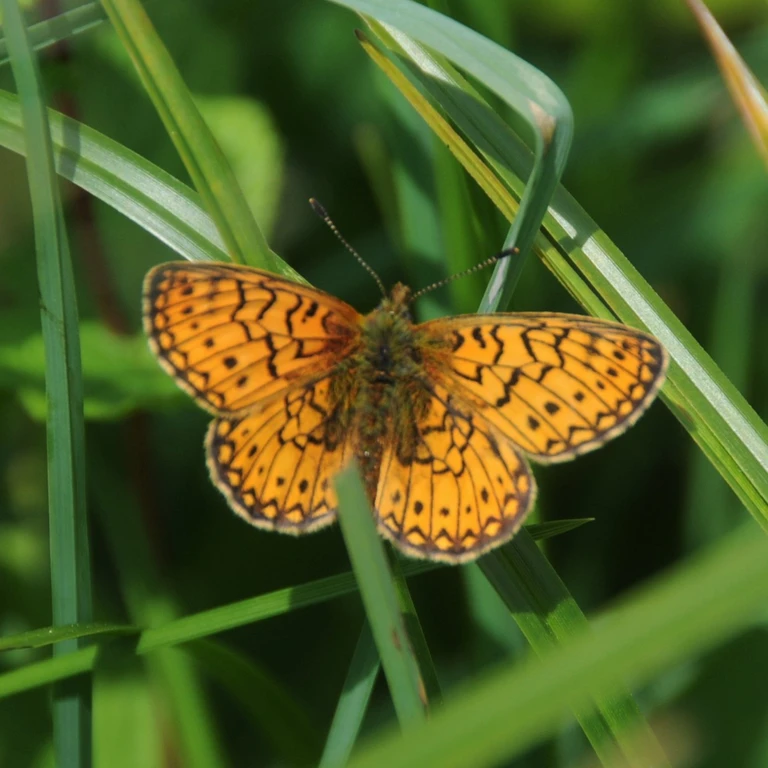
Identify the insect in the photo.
Boloria eunomia
